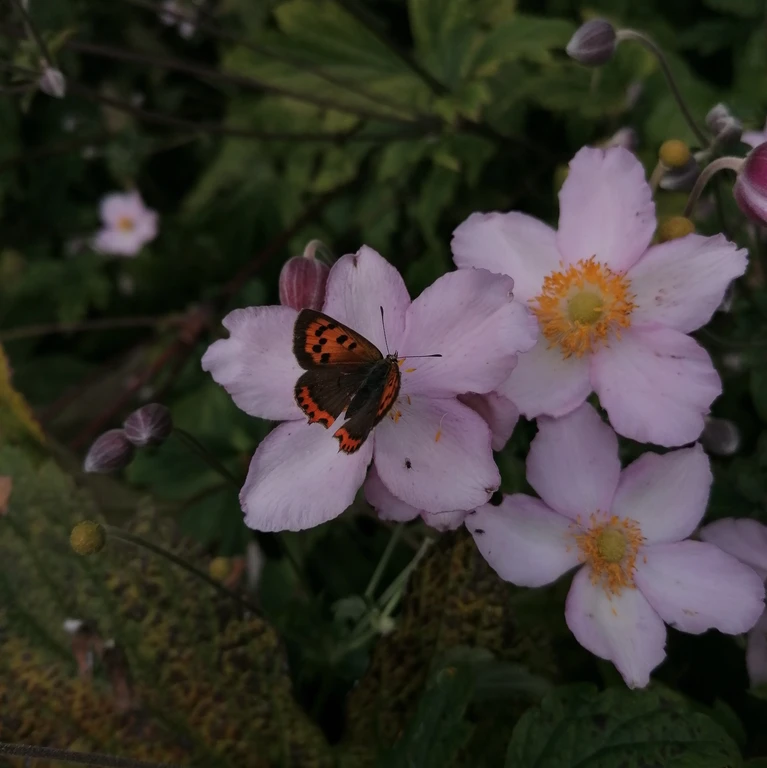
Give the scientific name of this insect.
Lycaena phlaeas
